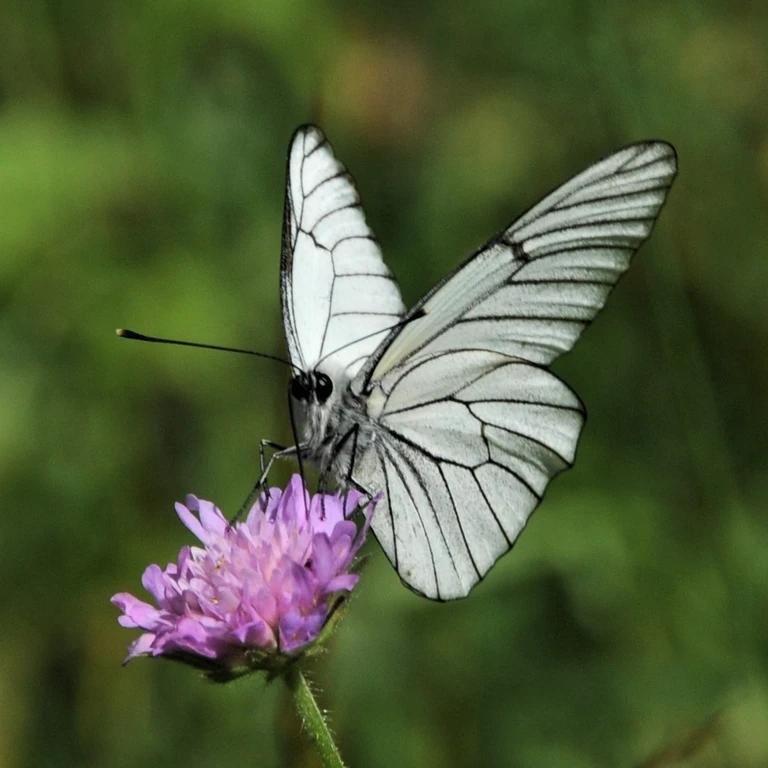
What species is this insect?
Aporia crataegi
